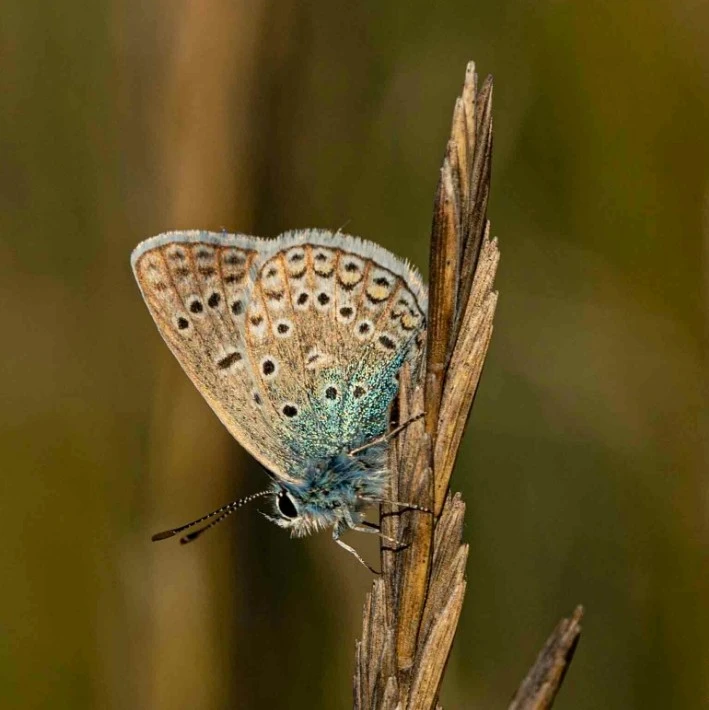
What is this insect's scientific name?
Polyommatus icarus
